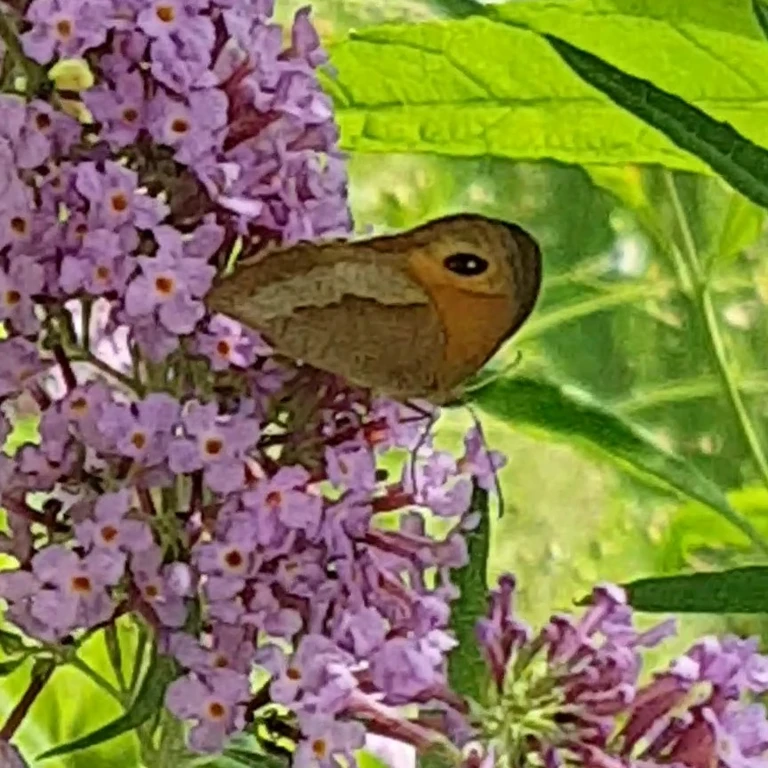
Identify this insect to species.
Maniola jurtina
